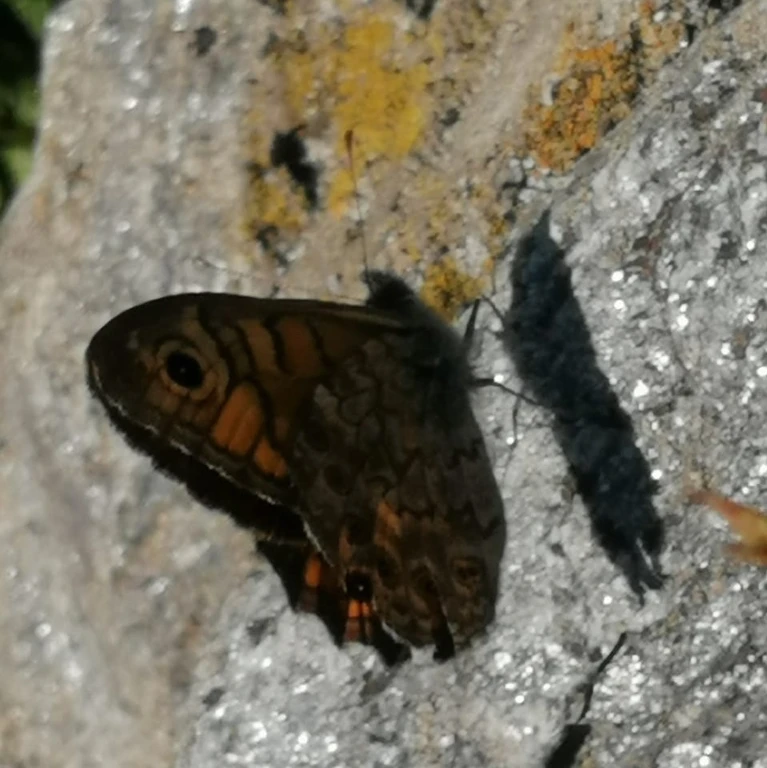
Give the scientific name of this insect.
Lasiommata megera (also Pararge megera)
